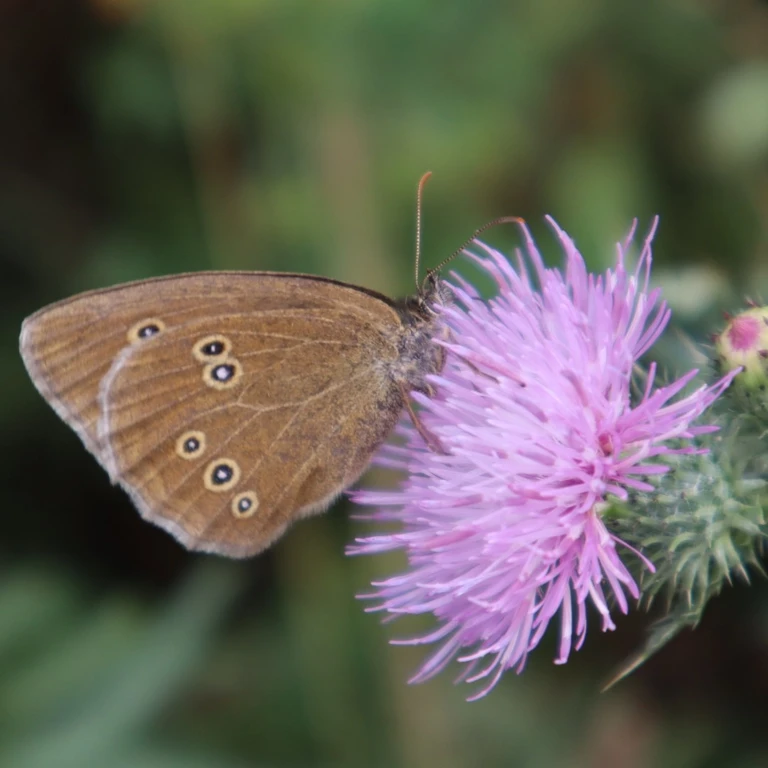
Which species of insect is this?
Aphantopus hyperantus
